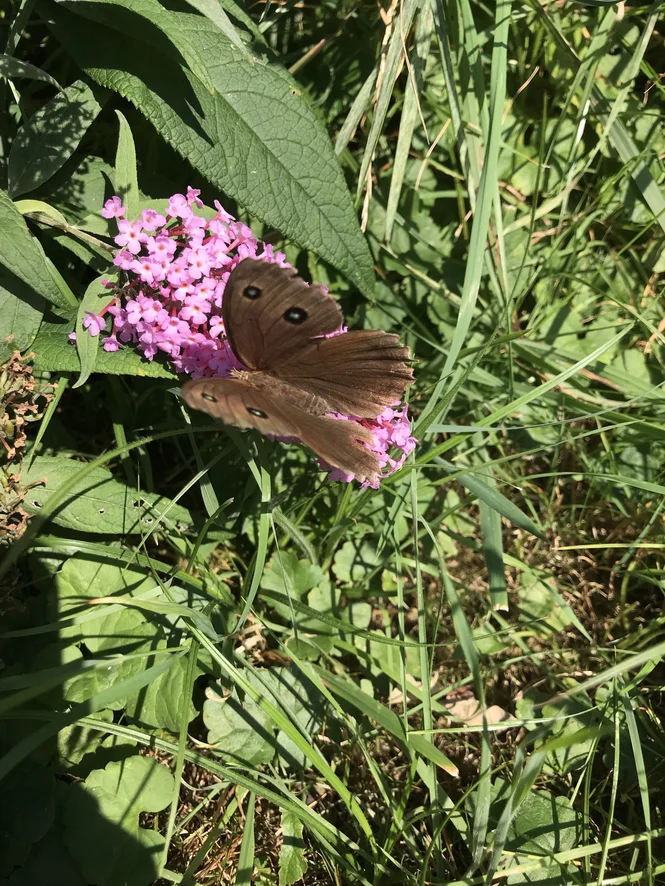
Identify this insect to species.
Minois dryas
